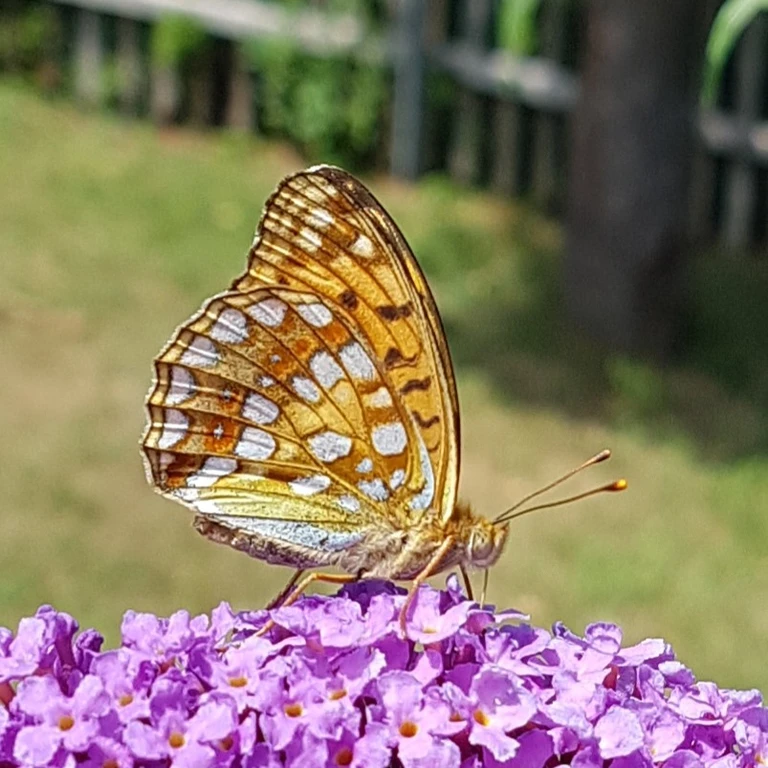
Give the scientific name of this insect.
Fabriciana adippe
